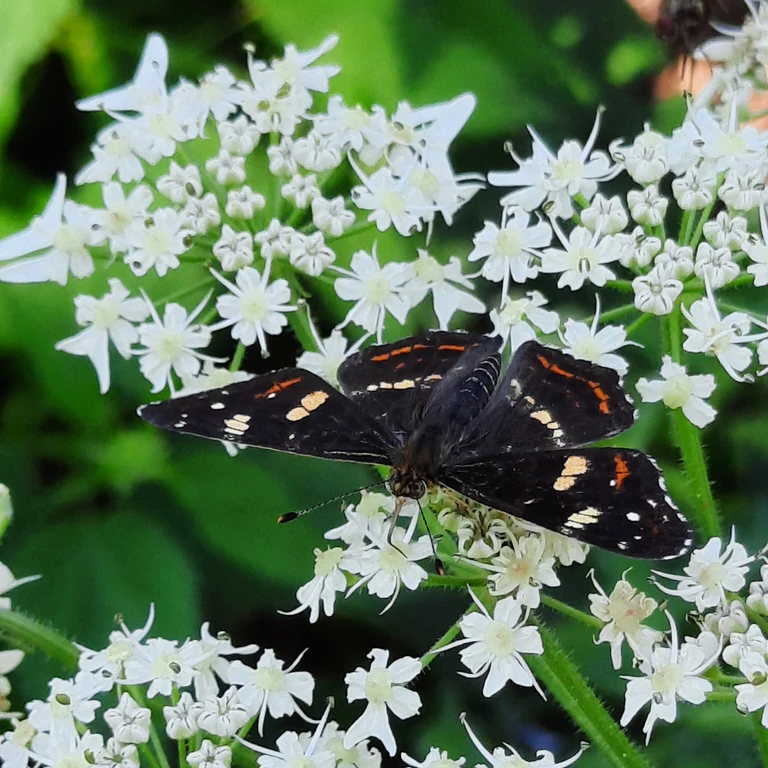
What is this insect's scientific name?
Araschnia levana
